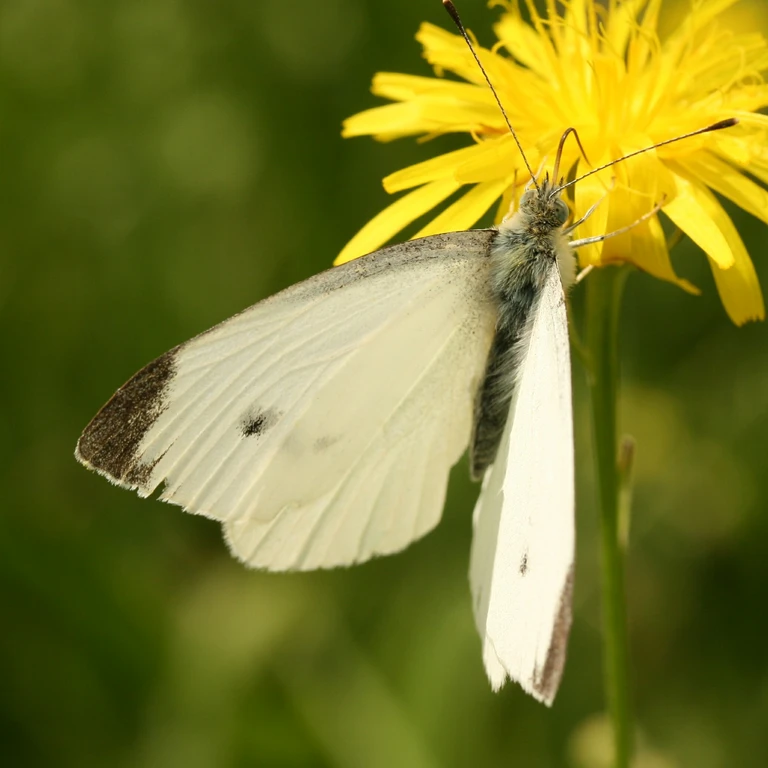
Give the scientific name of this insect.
Pieris rapae
